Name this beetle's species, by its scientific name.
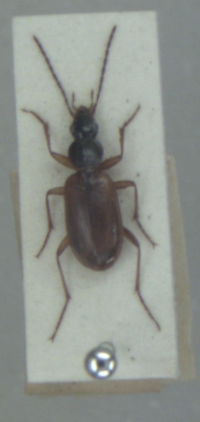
Agonum thoreyi
